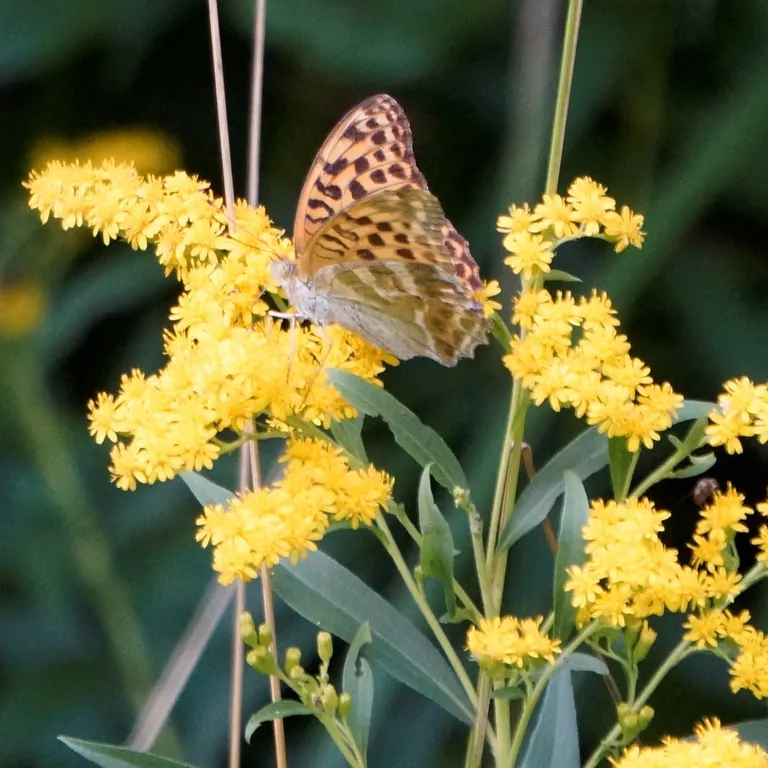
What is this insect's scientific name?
Argynnis paphia
